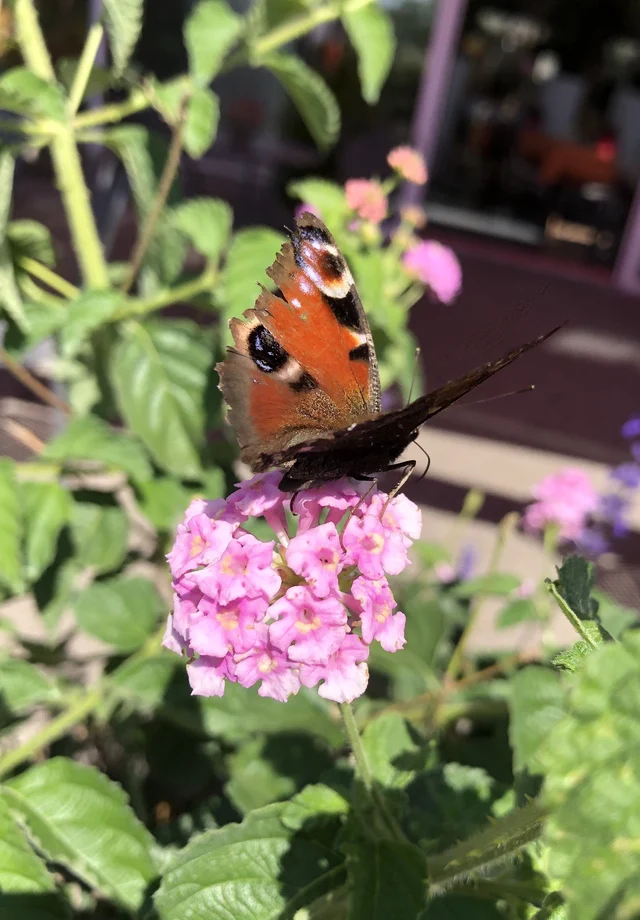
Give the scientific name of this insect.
Aglais io
